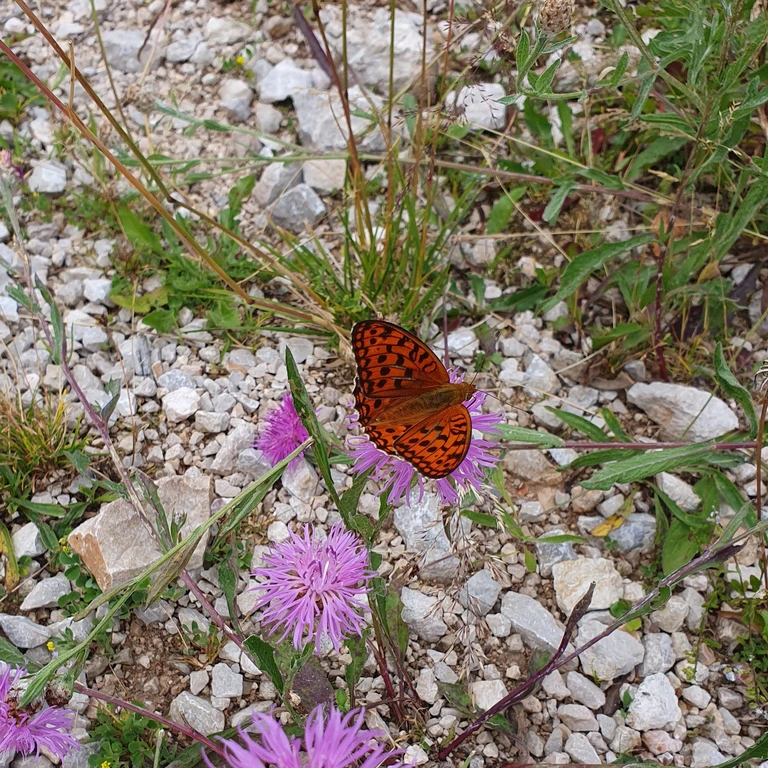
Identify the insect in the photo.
Fabriciana adippe
